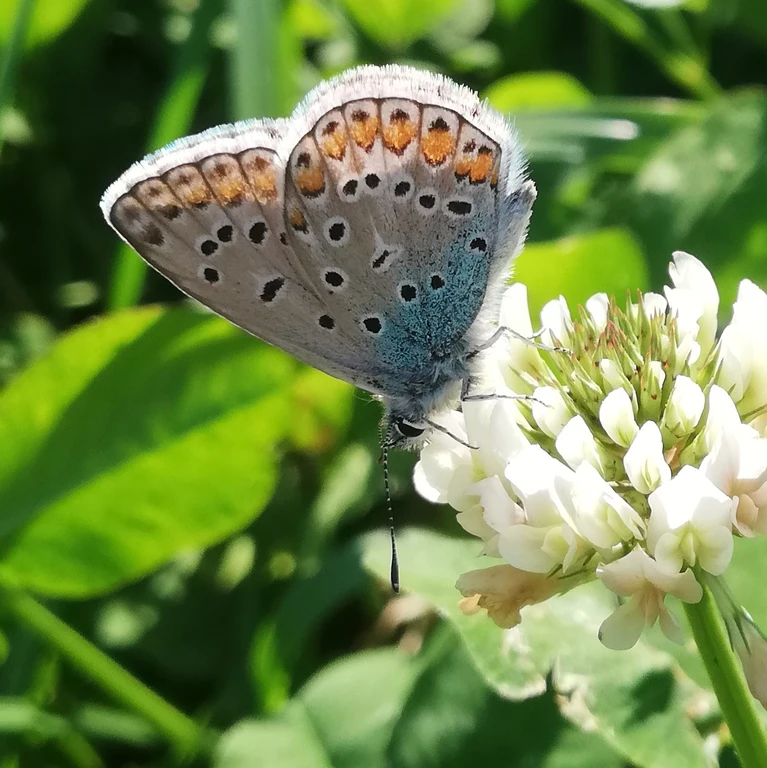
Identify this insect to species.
Polyommatus icarus
